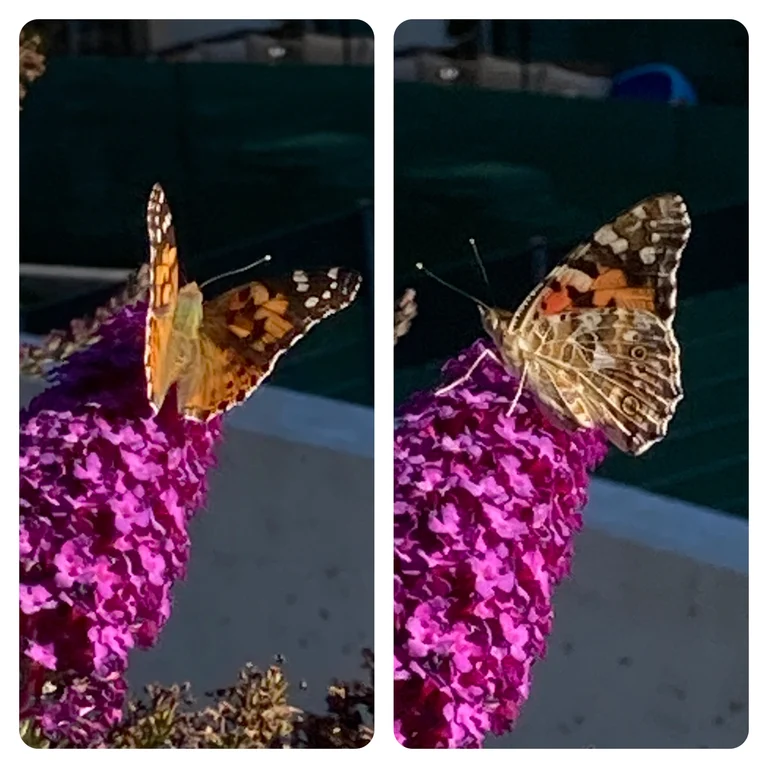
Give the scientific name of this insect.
Vanessa cardui
